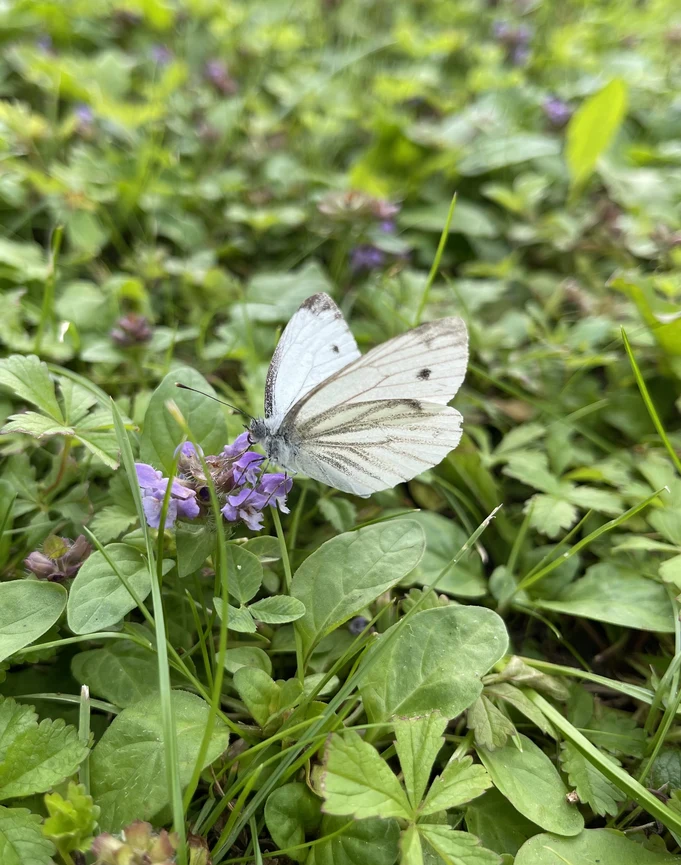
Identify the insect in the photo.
Pieris napi
